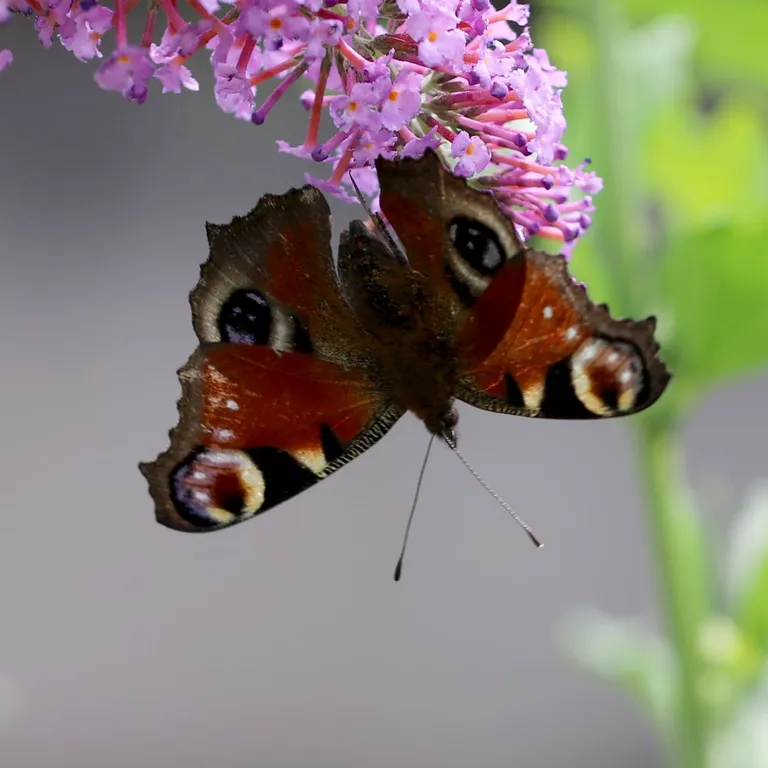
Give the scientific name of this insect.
Aglais io
